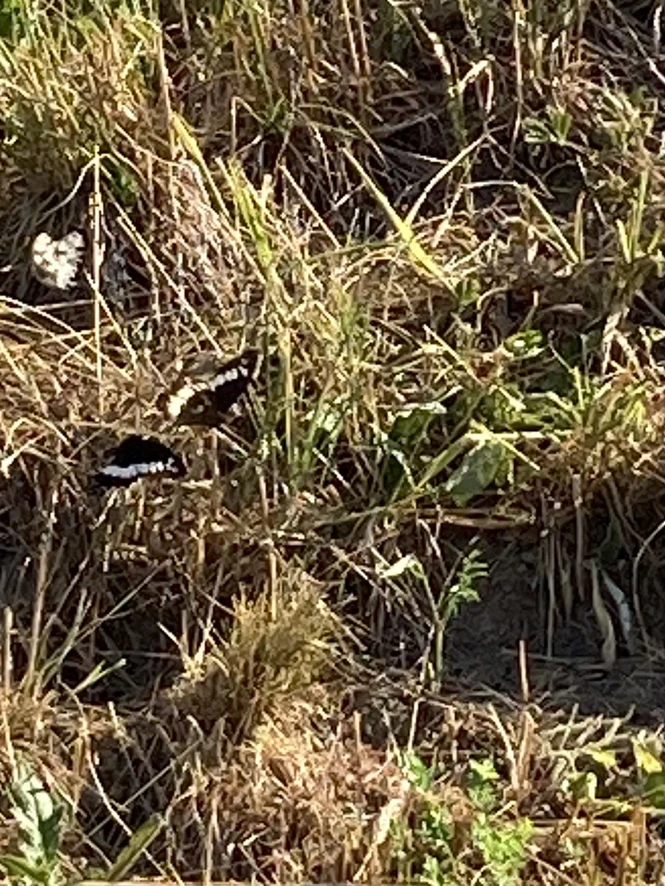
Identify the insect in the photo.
Brintesia circe
